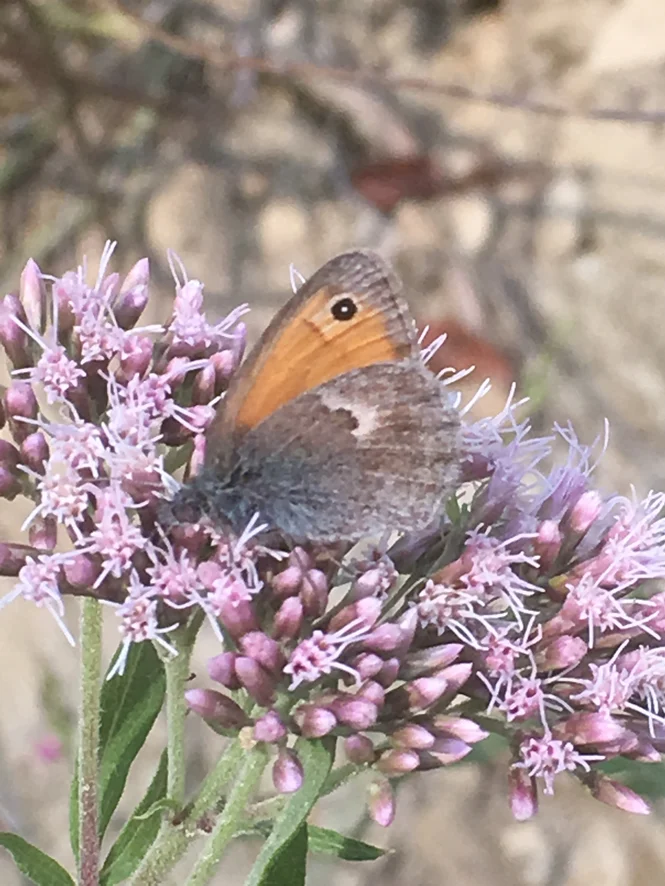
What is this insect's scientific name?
Coenonympha pamphilus
